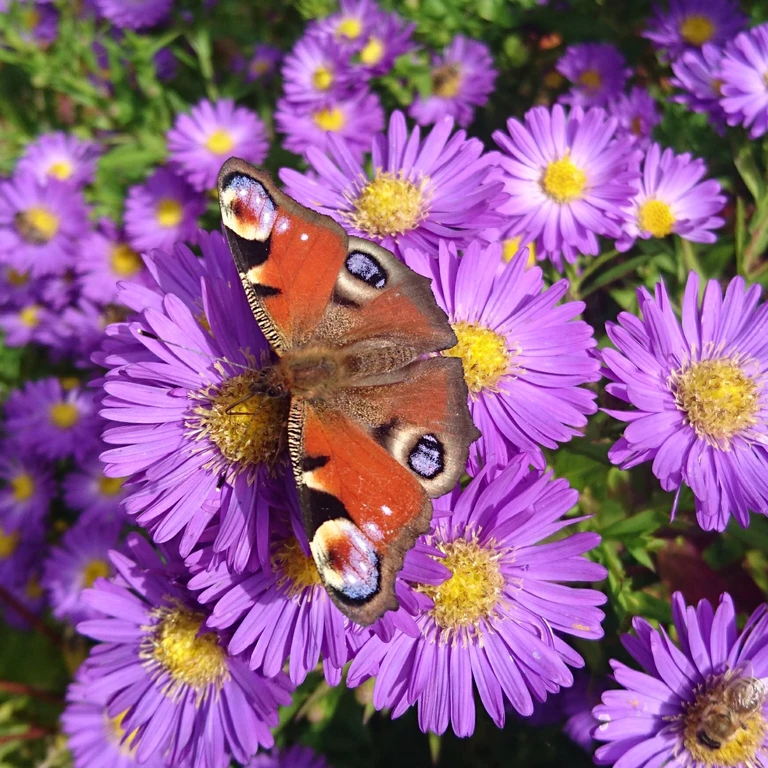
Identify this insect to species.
Aglais io
